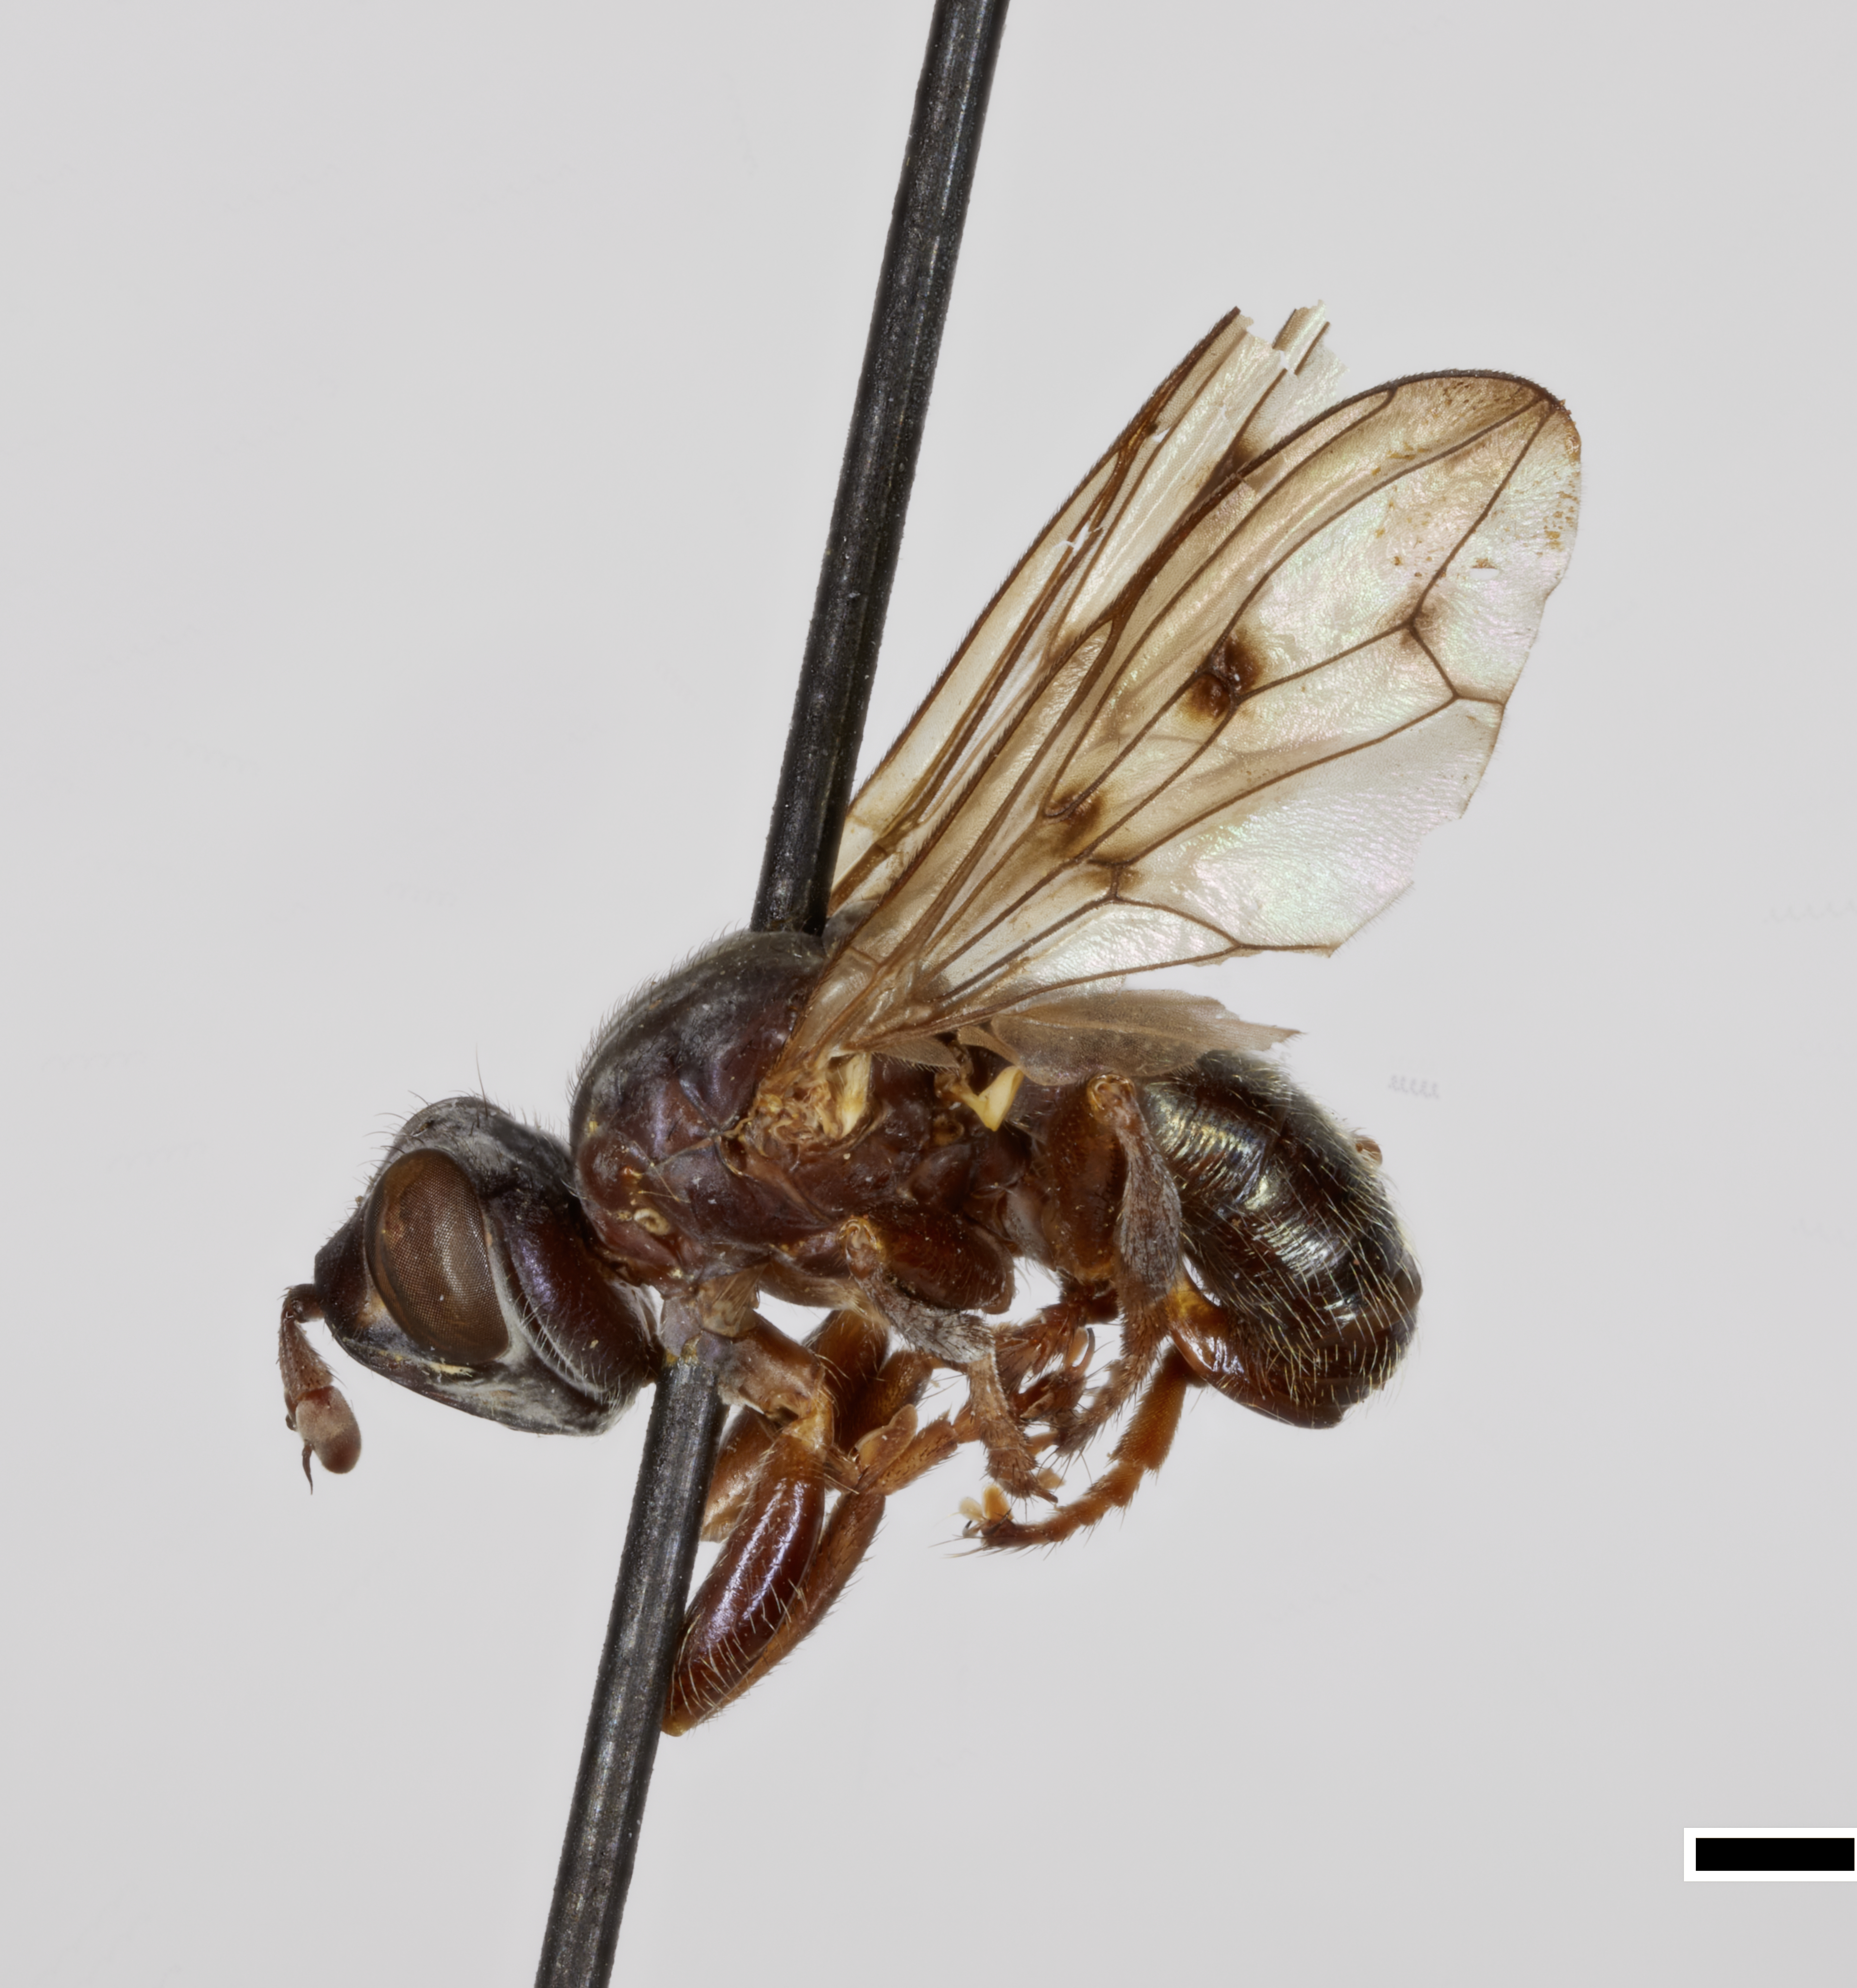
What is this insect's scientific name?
Pseudomyopa punctipennis
